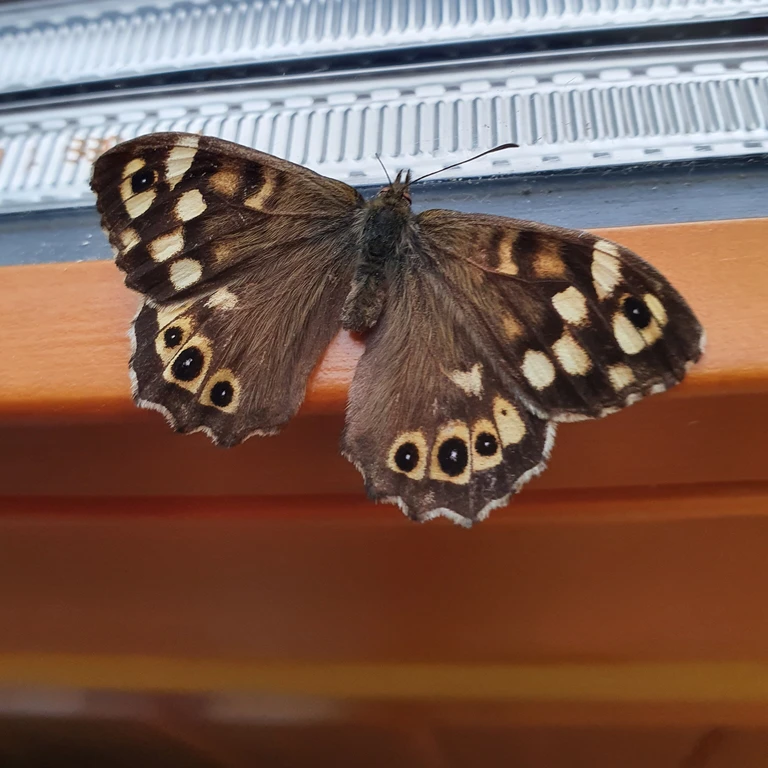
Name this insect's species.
Pararge aegeria
